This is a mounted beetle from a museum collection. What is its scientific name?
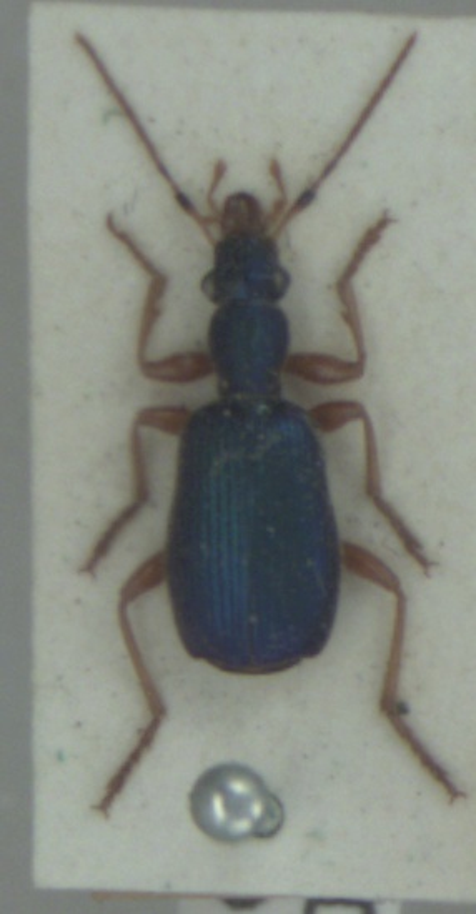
Drypta dentata
